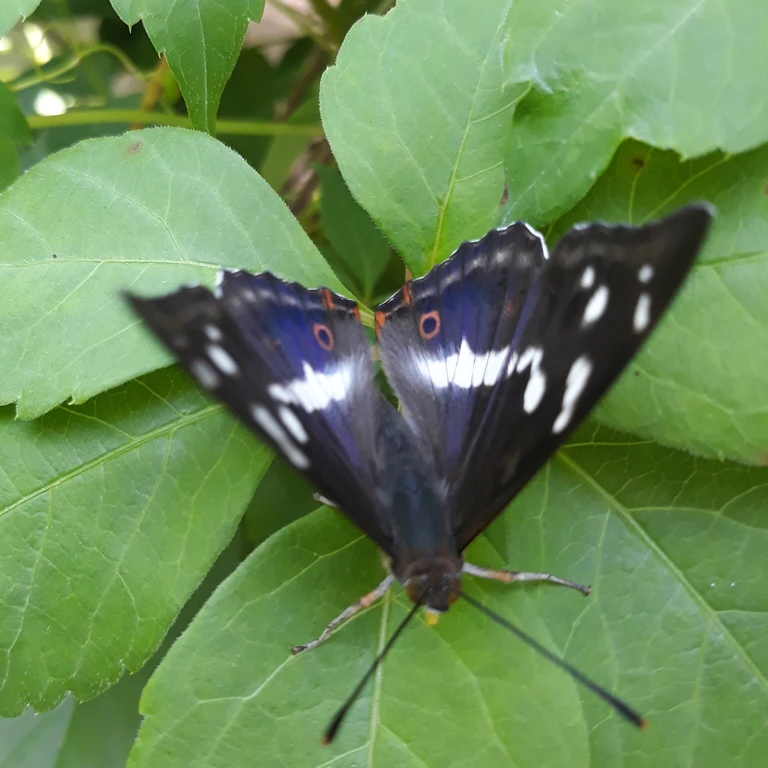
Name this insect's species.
Apatura iris
